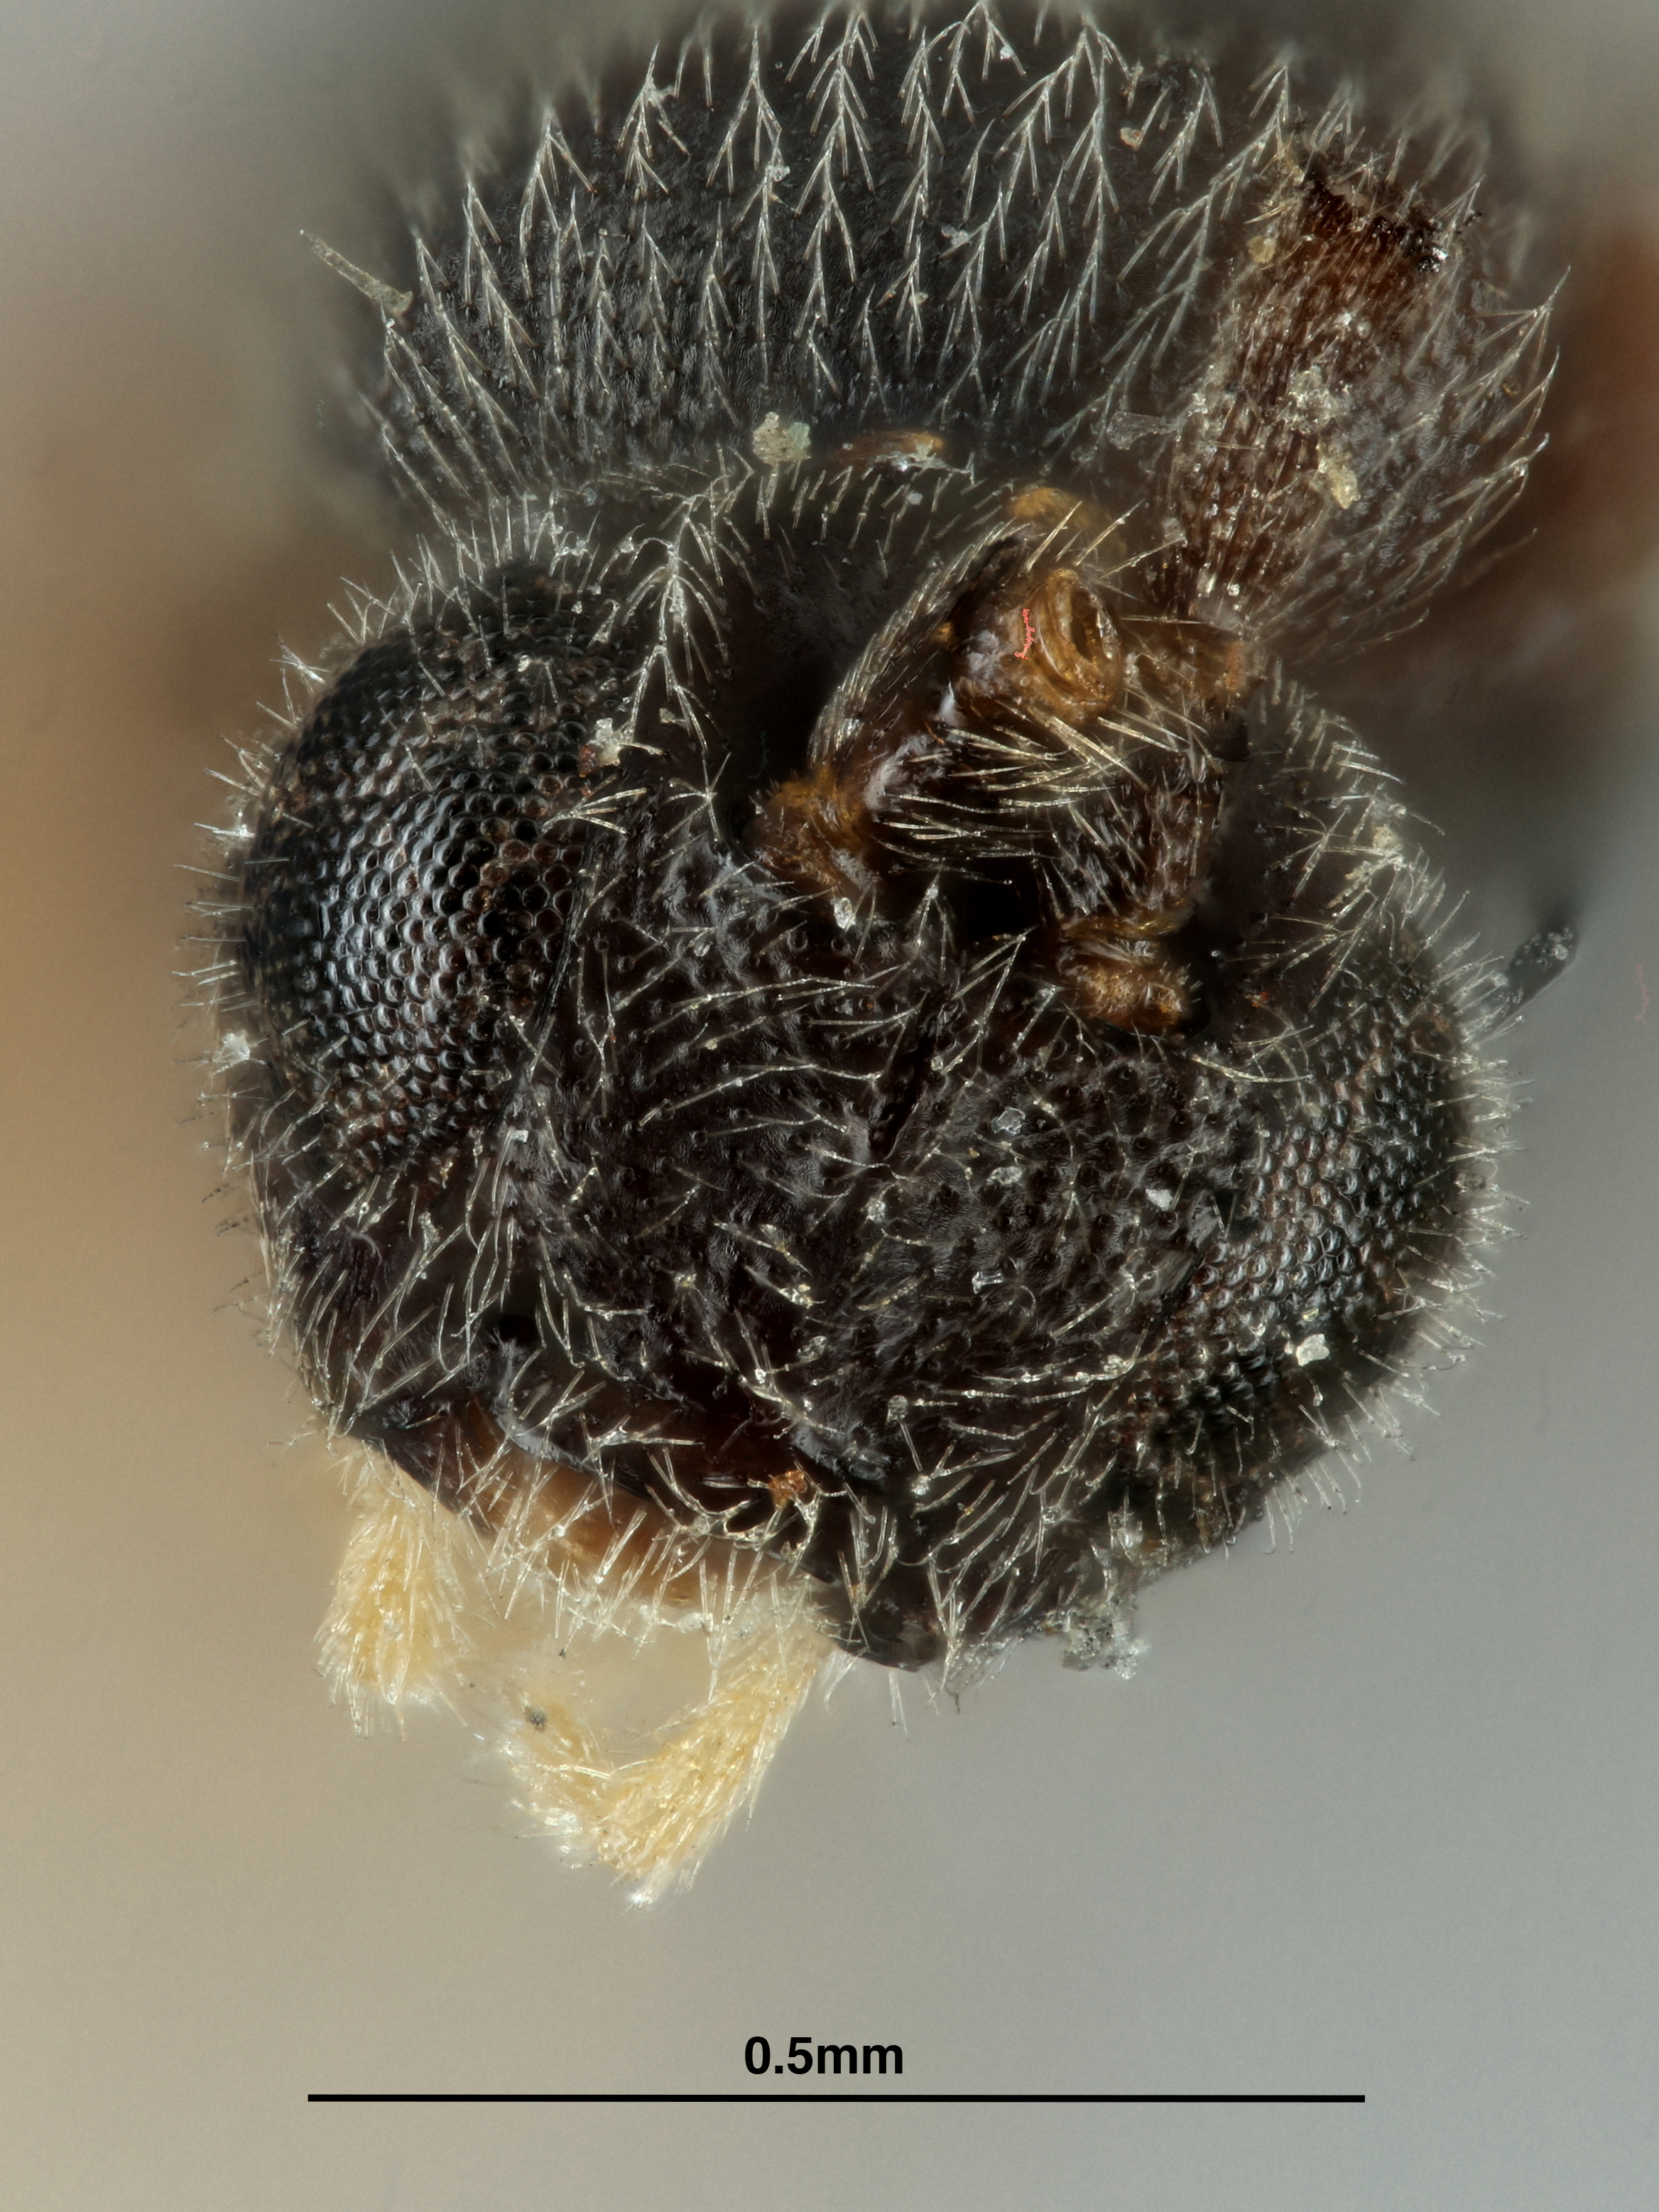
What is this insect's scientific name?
Apanteles ephyrae
